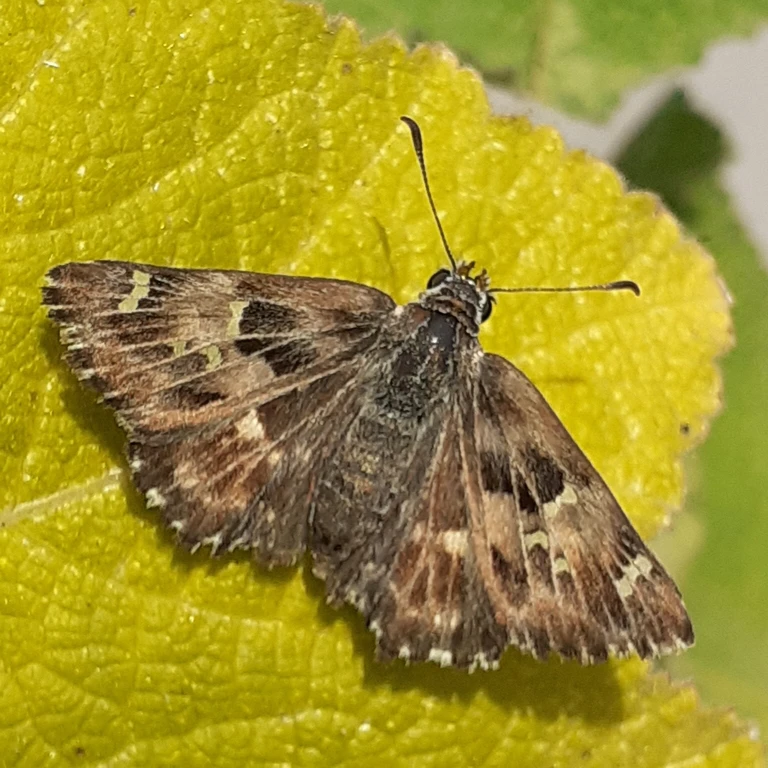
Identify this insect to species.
Carcharodus alceae
